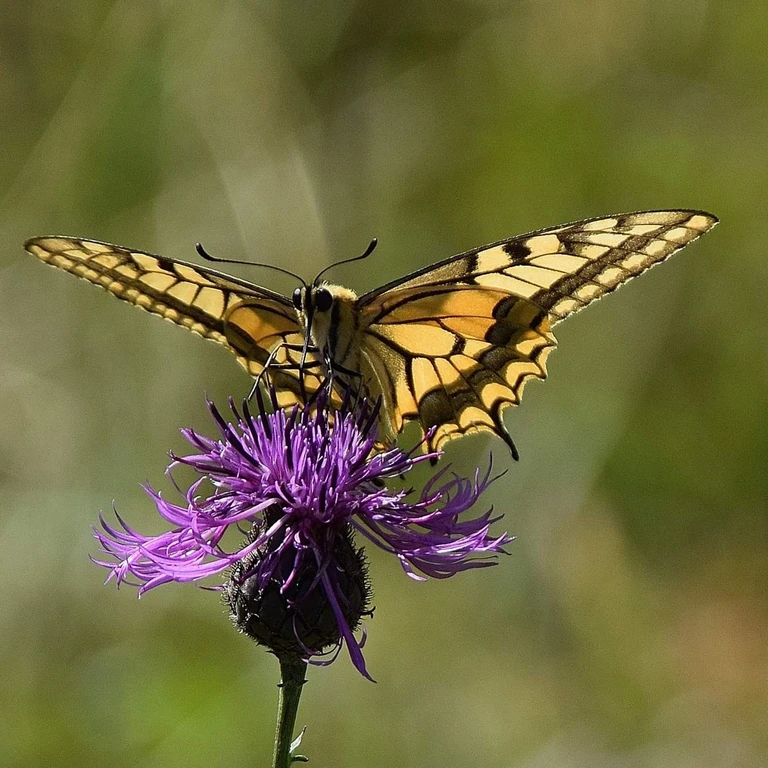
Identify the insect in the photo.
Papilio machaon
